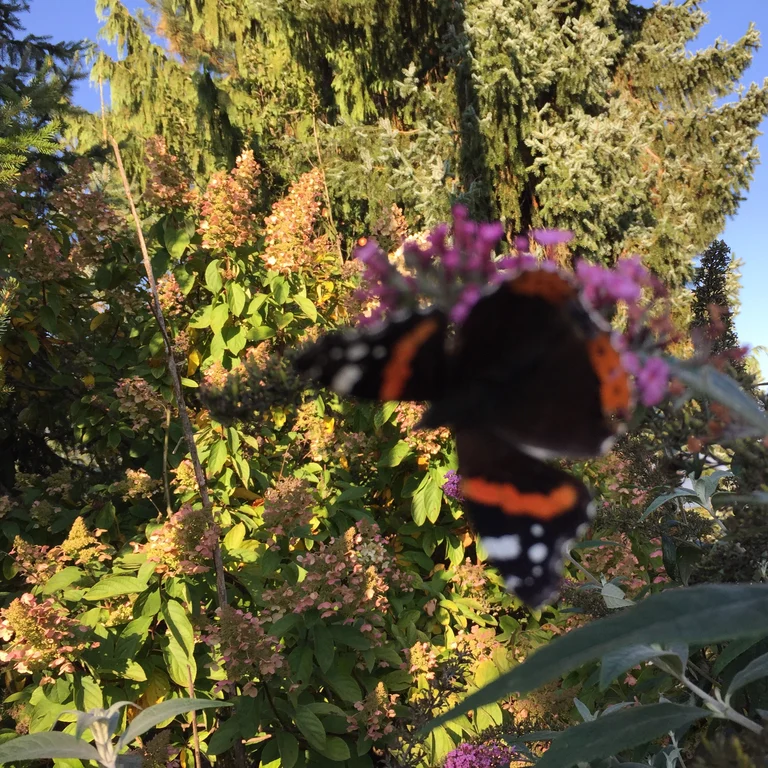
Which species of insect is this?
Vanessa atalanta
